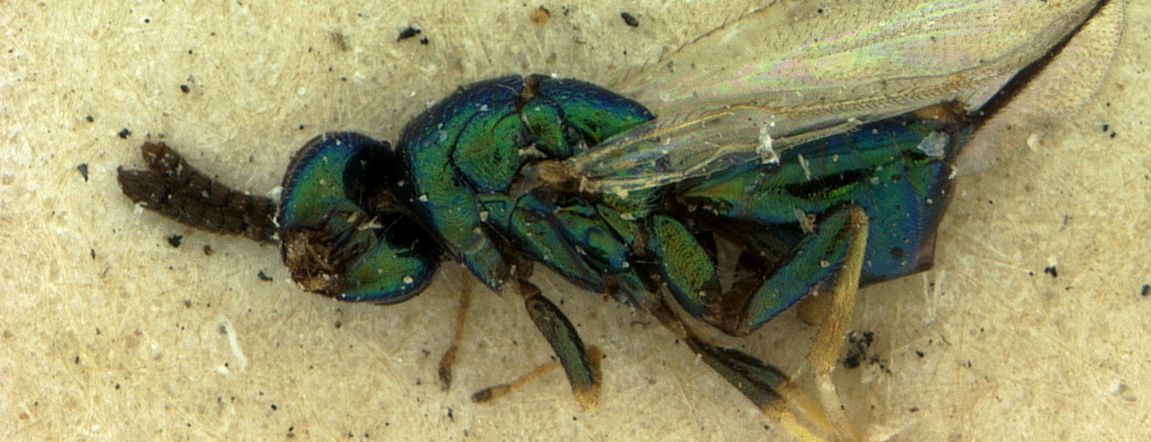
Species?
Torymus gifuensis
